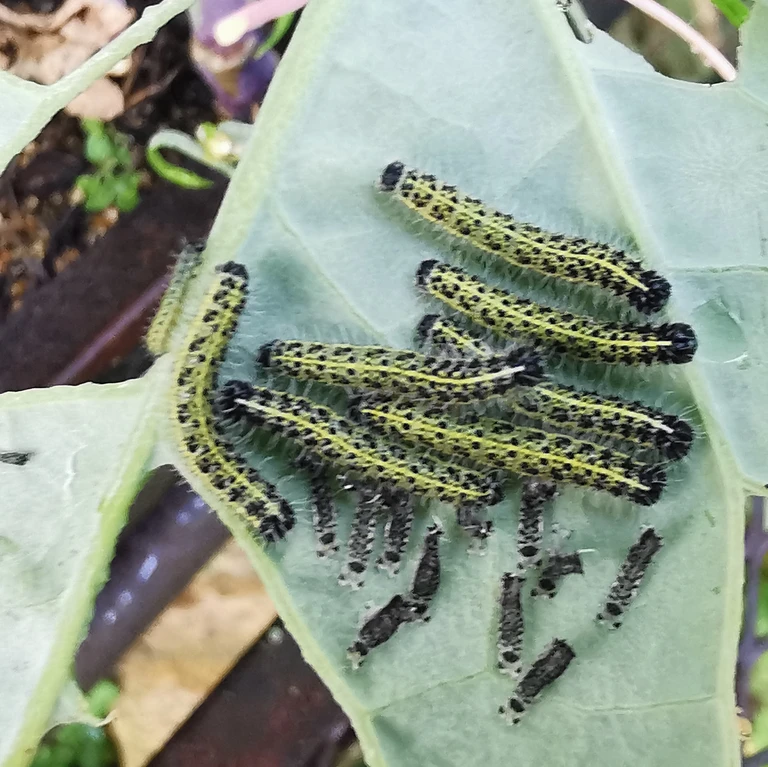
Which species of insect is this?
Pieris brassicae
